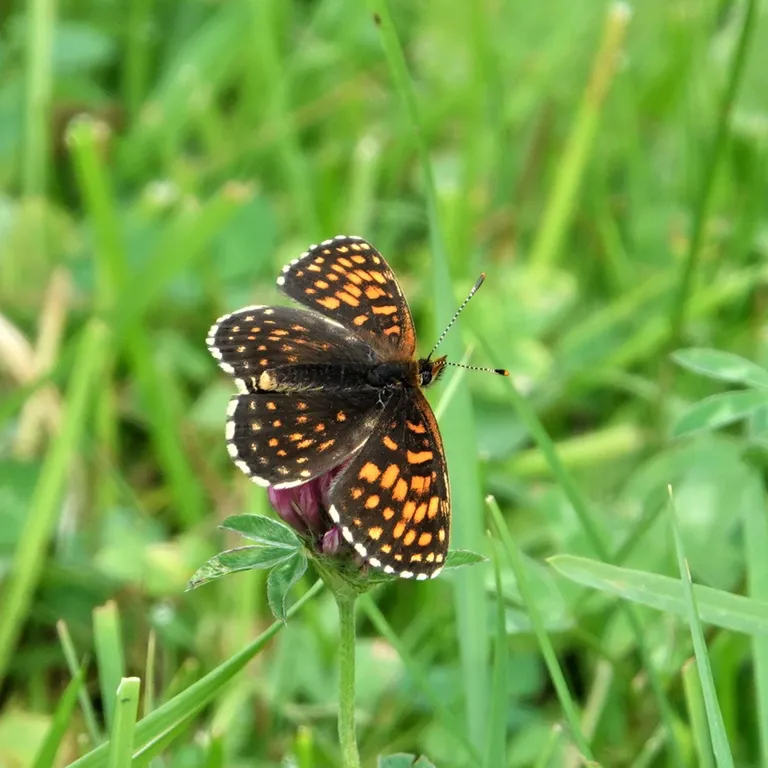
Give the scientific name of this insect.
Melitaea diamina
